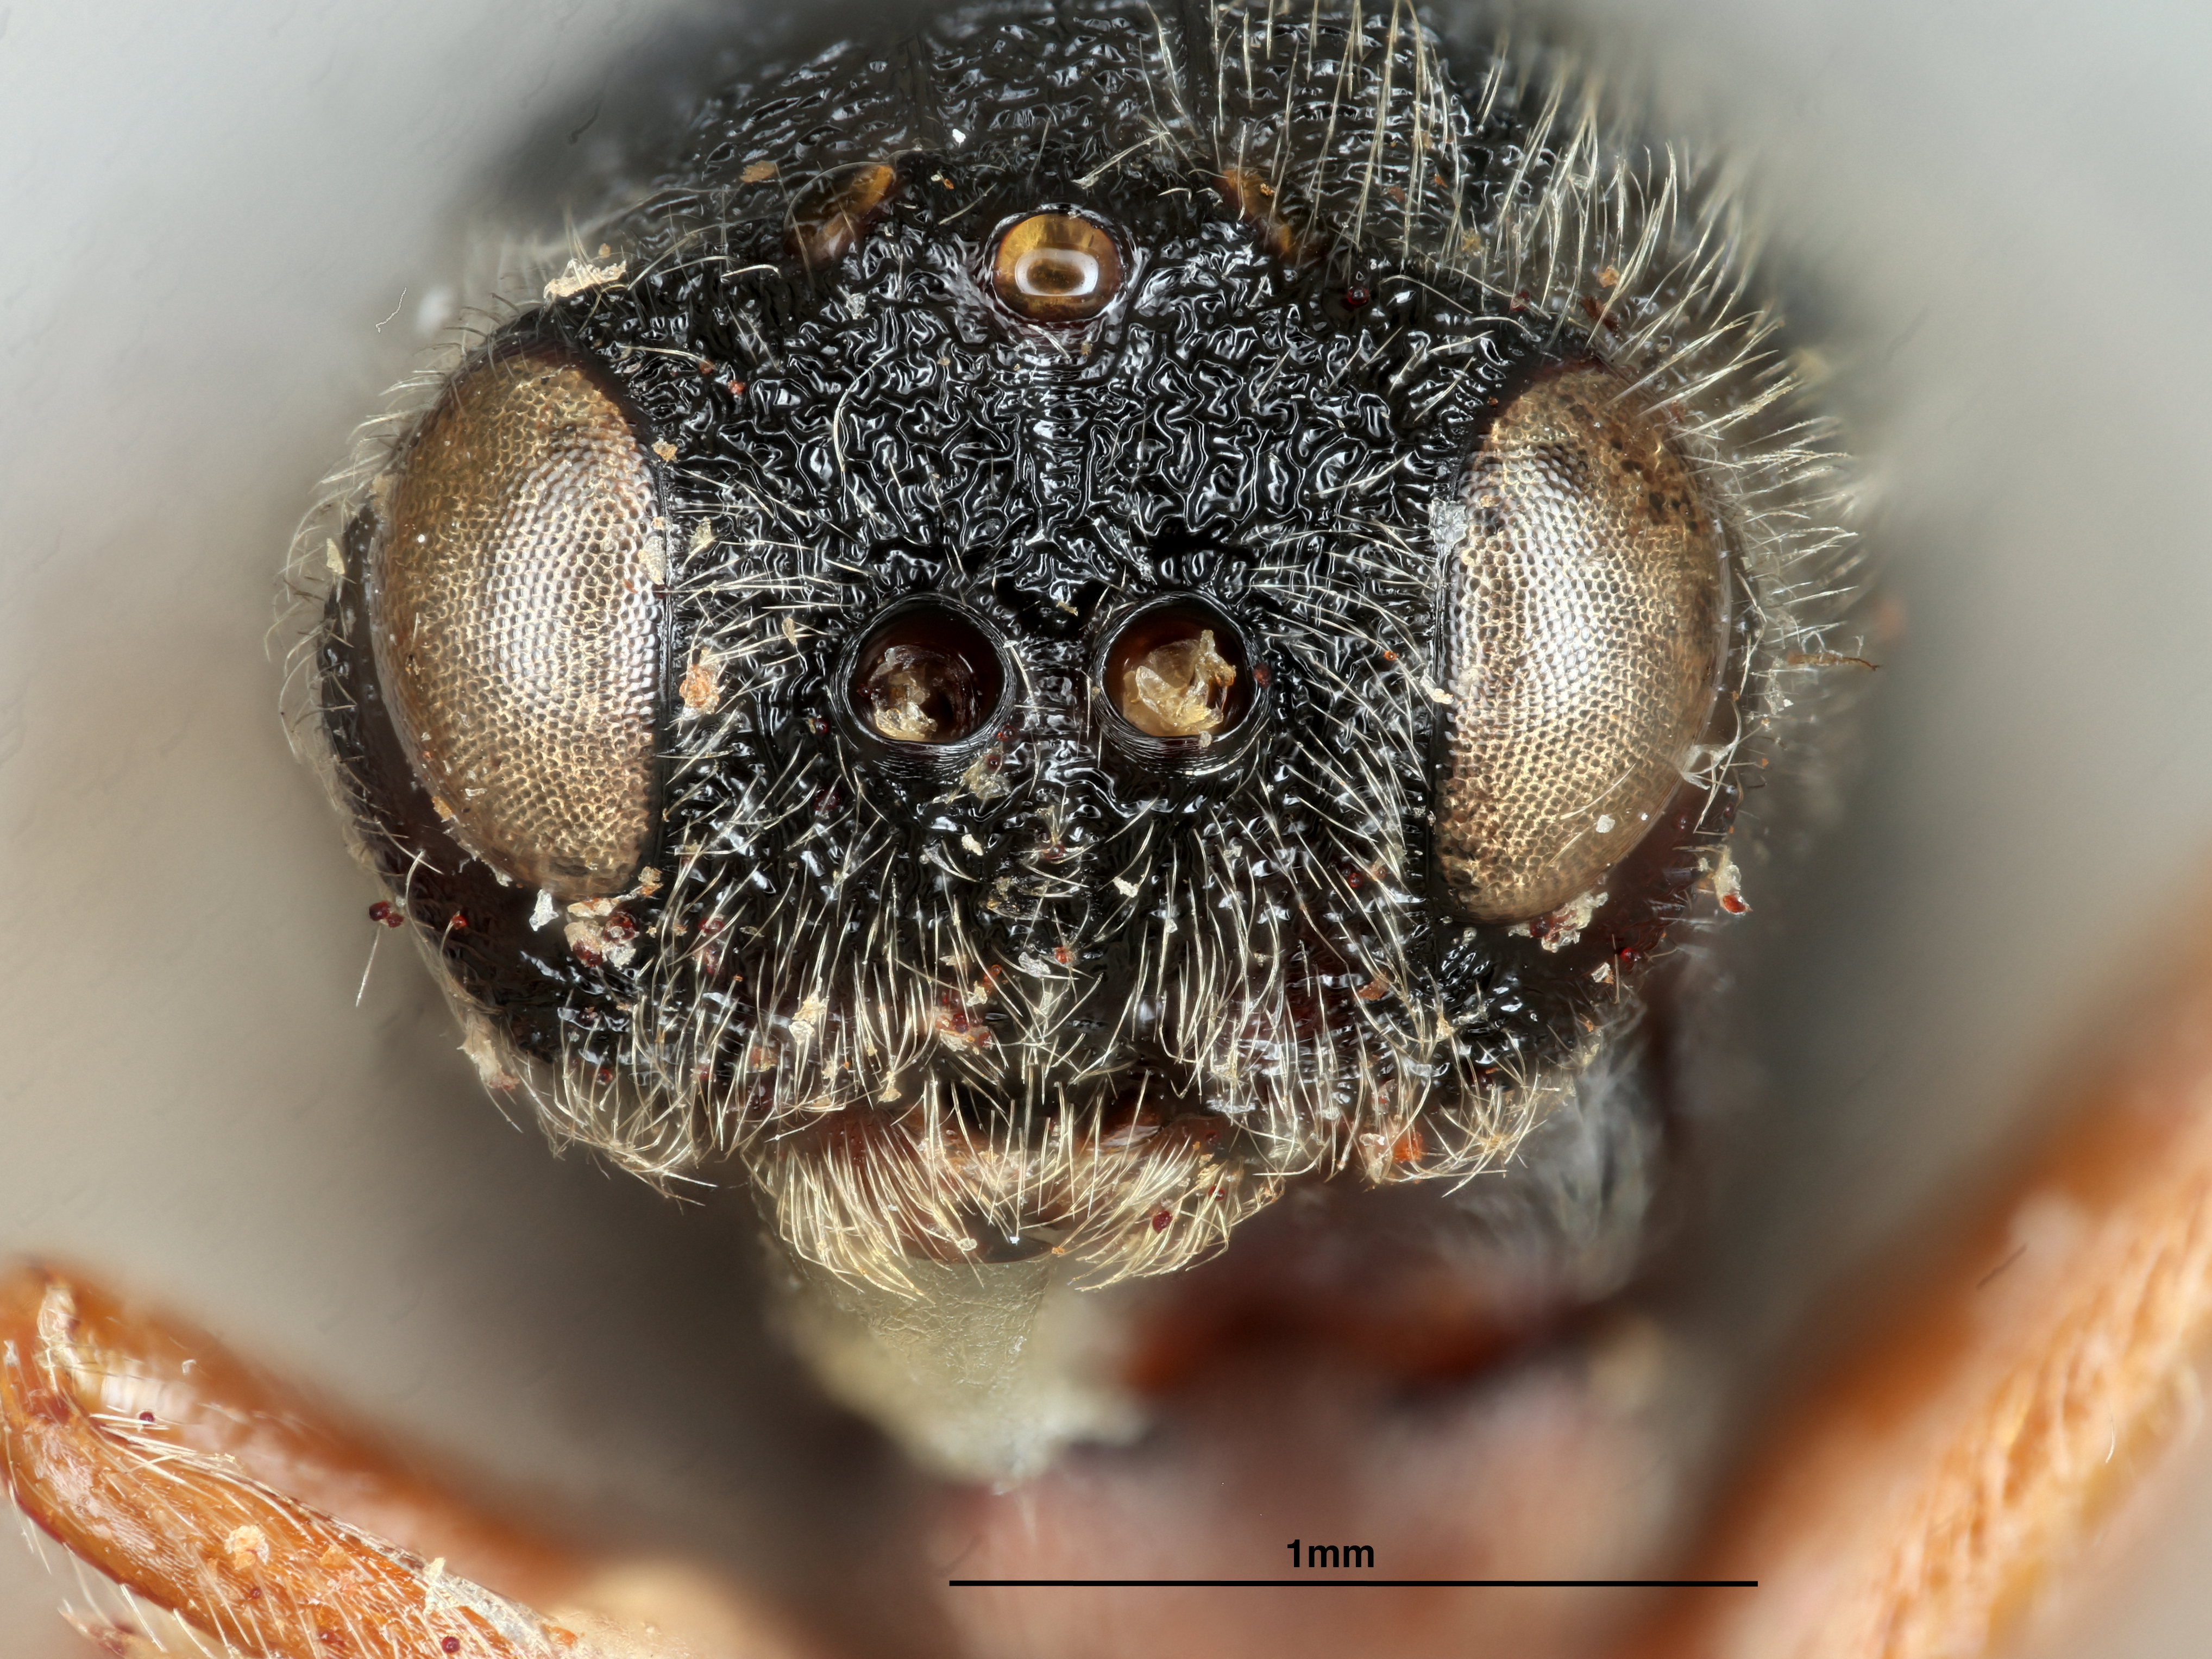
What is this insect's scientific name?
Amphibolips globulus
